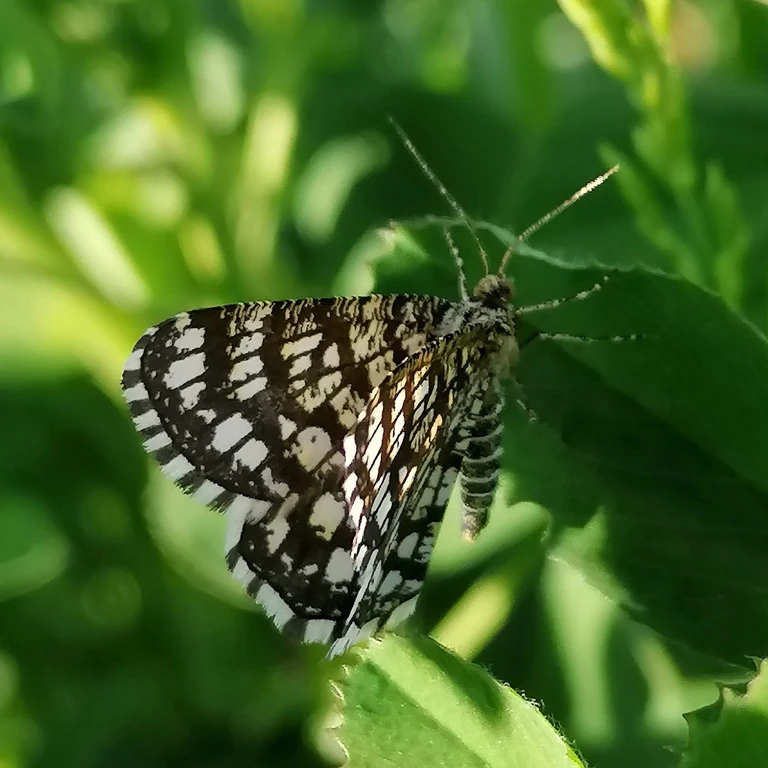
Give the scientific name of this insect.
Chiasmia clathrata
